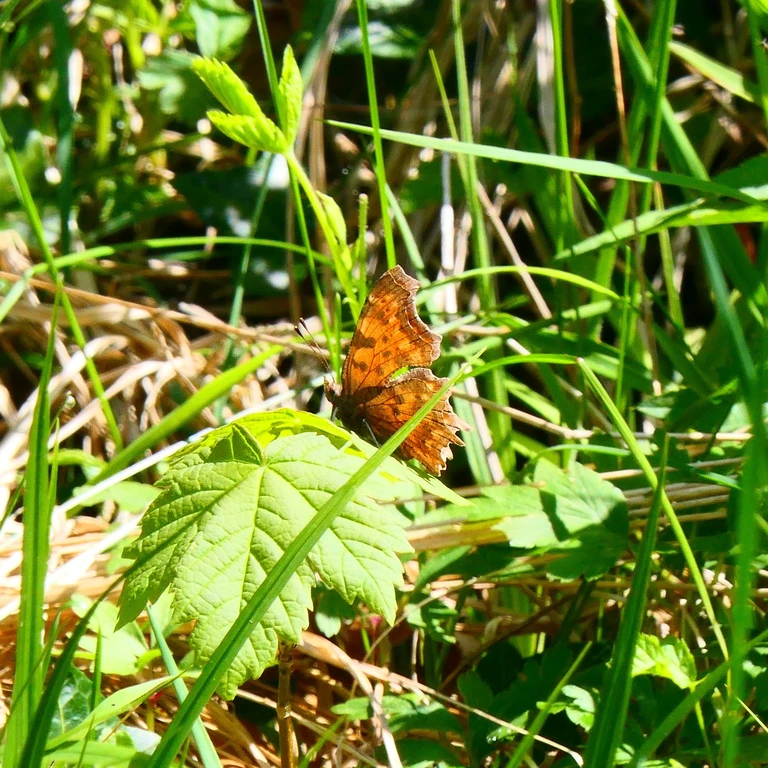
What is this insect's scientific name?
Polygonia c-album
